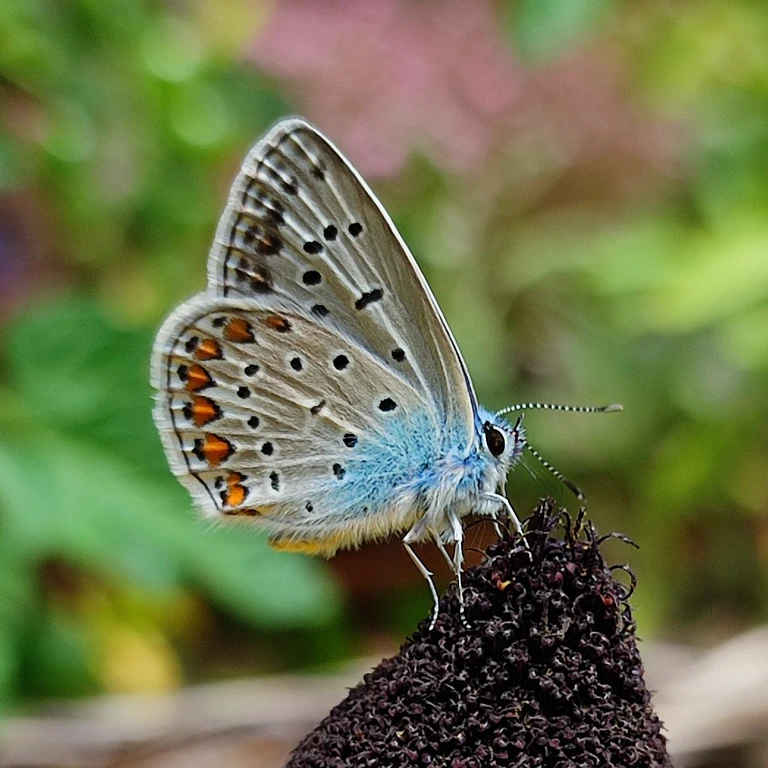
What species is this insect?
Polyommatus icarus
